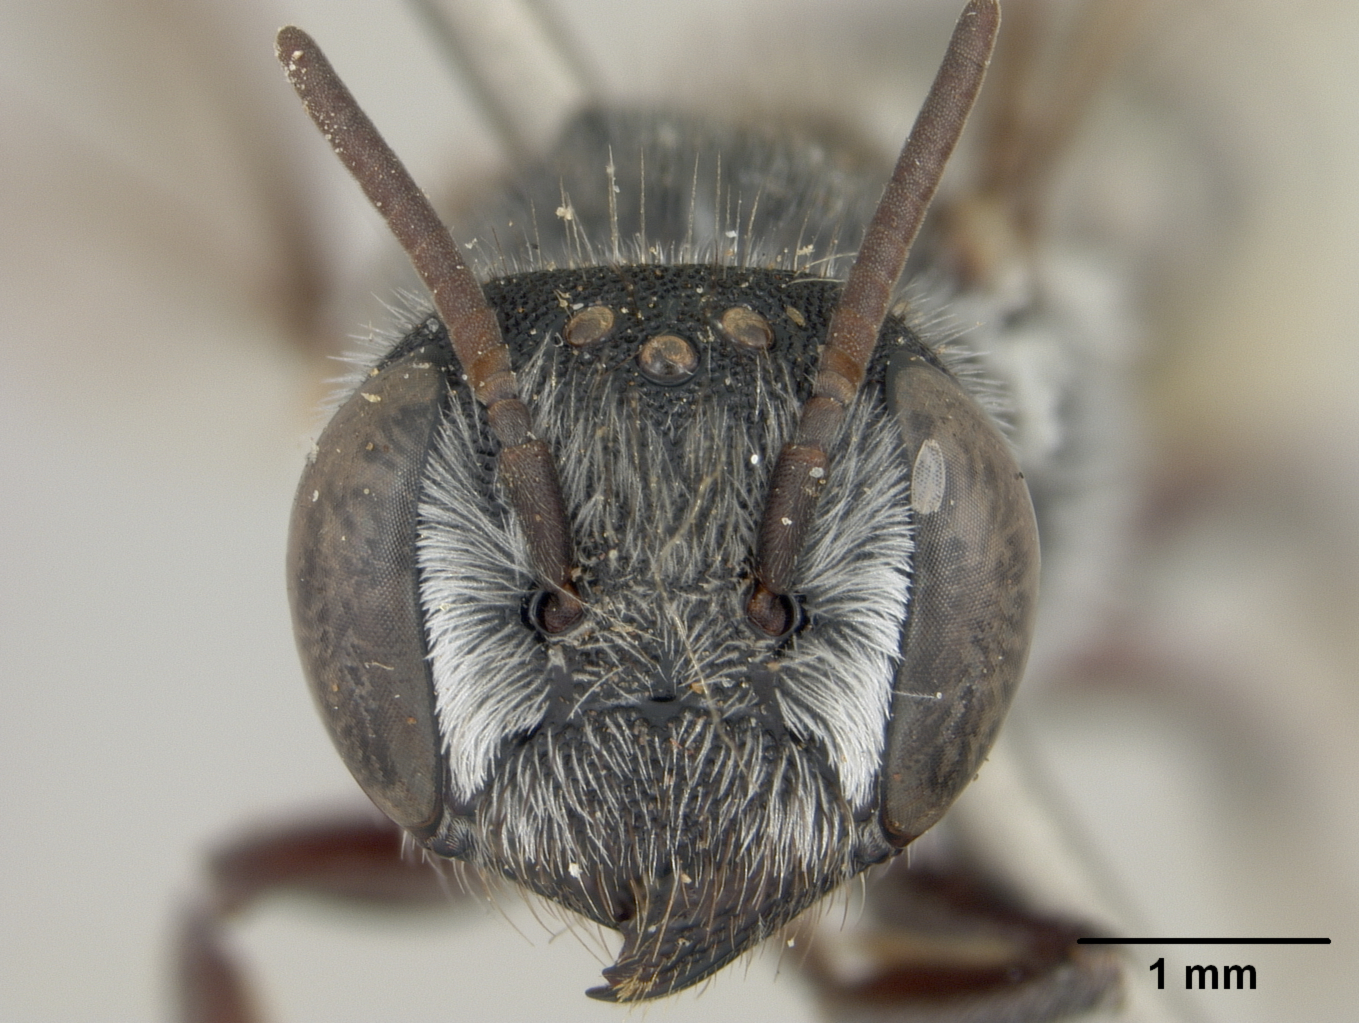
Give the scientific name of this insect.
Megachile gualanensis
